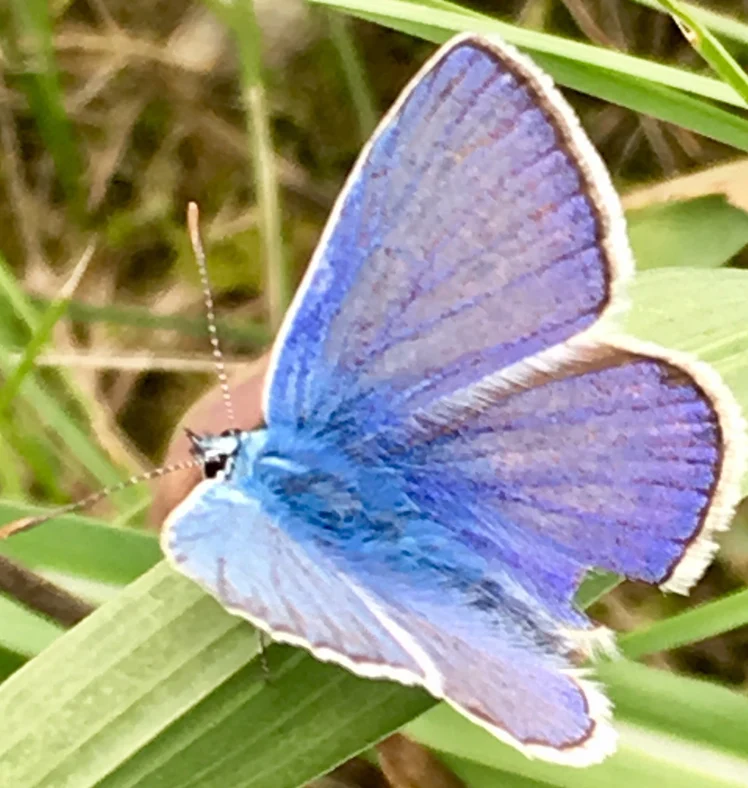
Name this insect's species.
Polyommatus icarus
